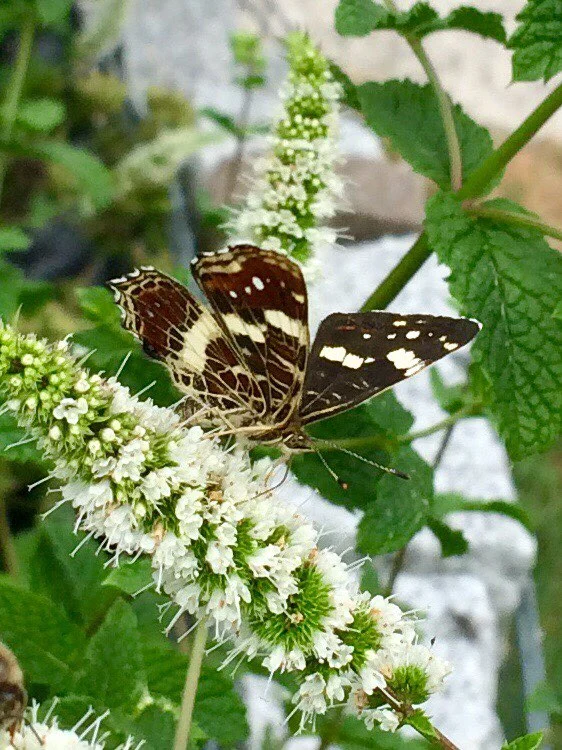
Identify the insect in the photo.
Araschnia levana
